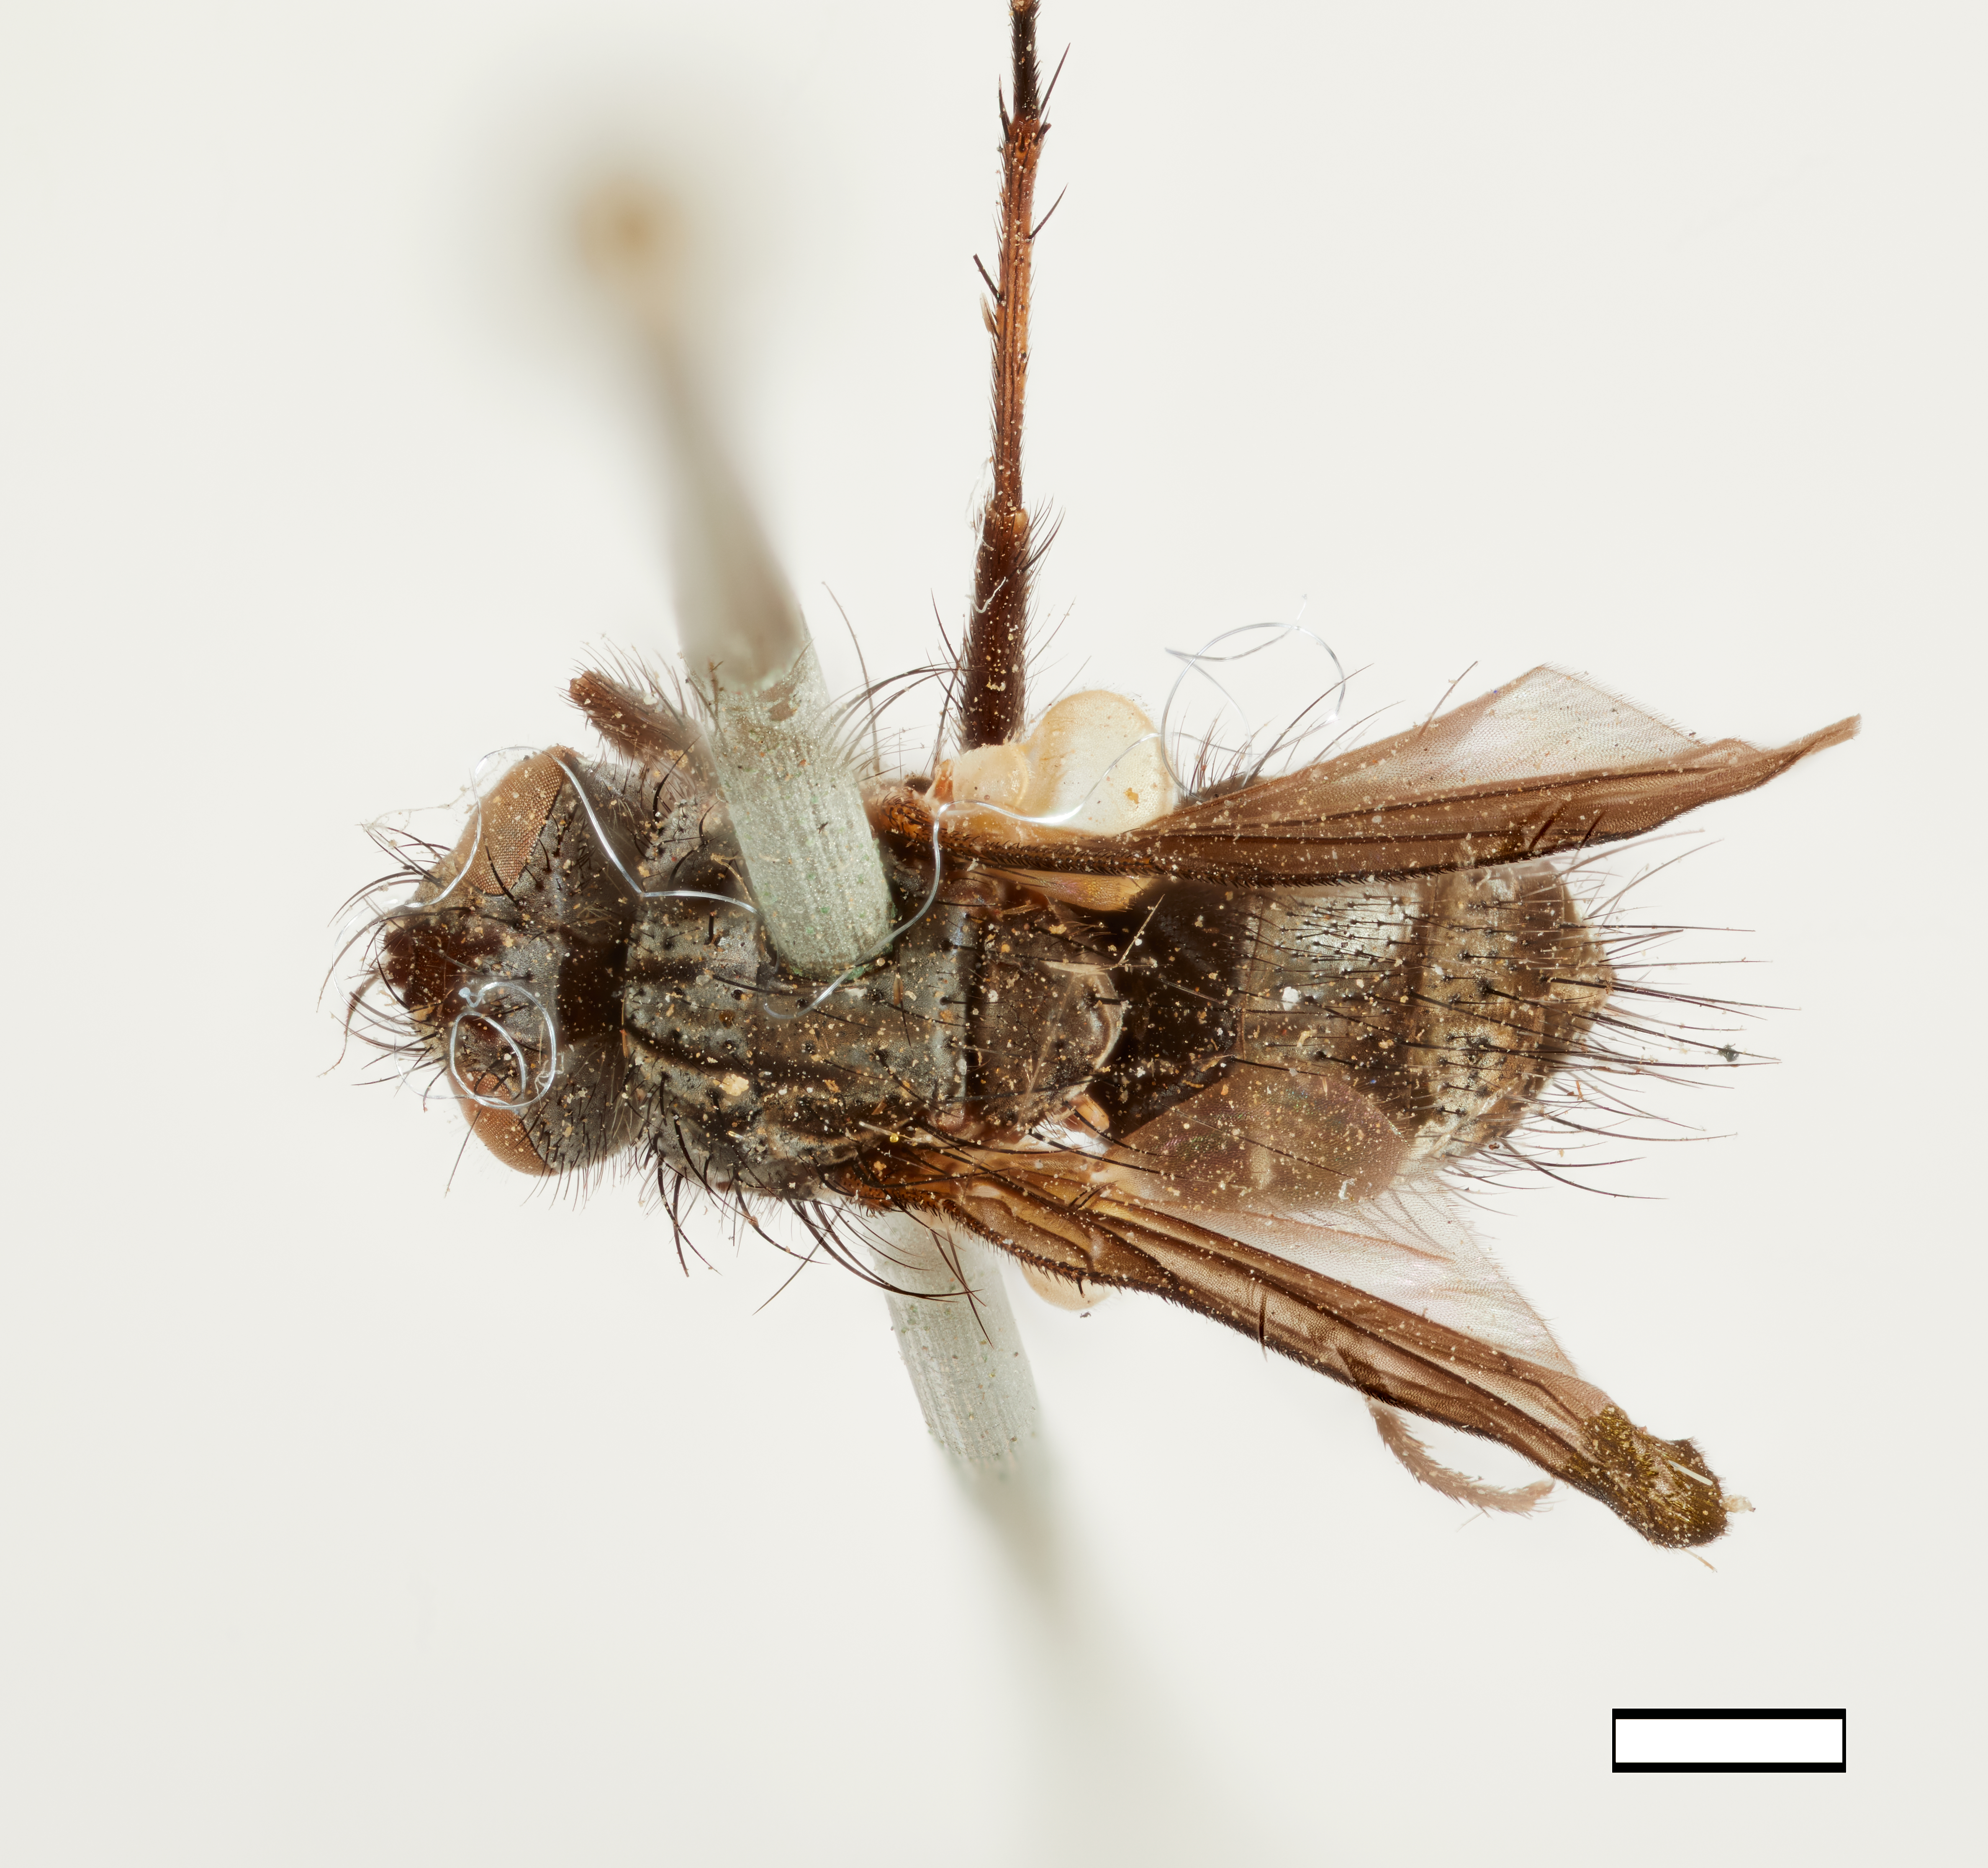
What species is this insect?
Pseudodidyma pullula
